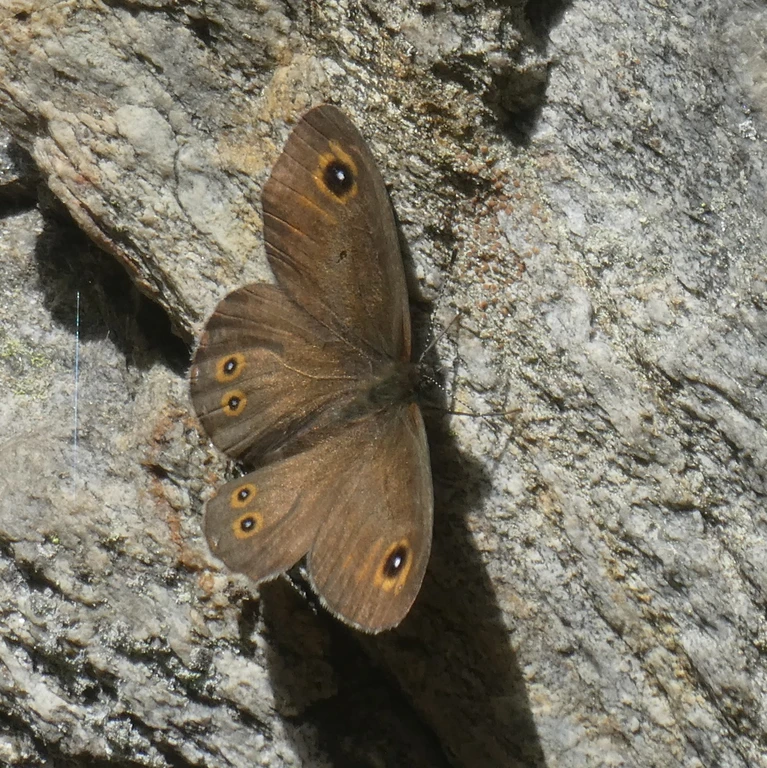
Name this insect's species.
Lasiommata maera (also Pararge maera)
